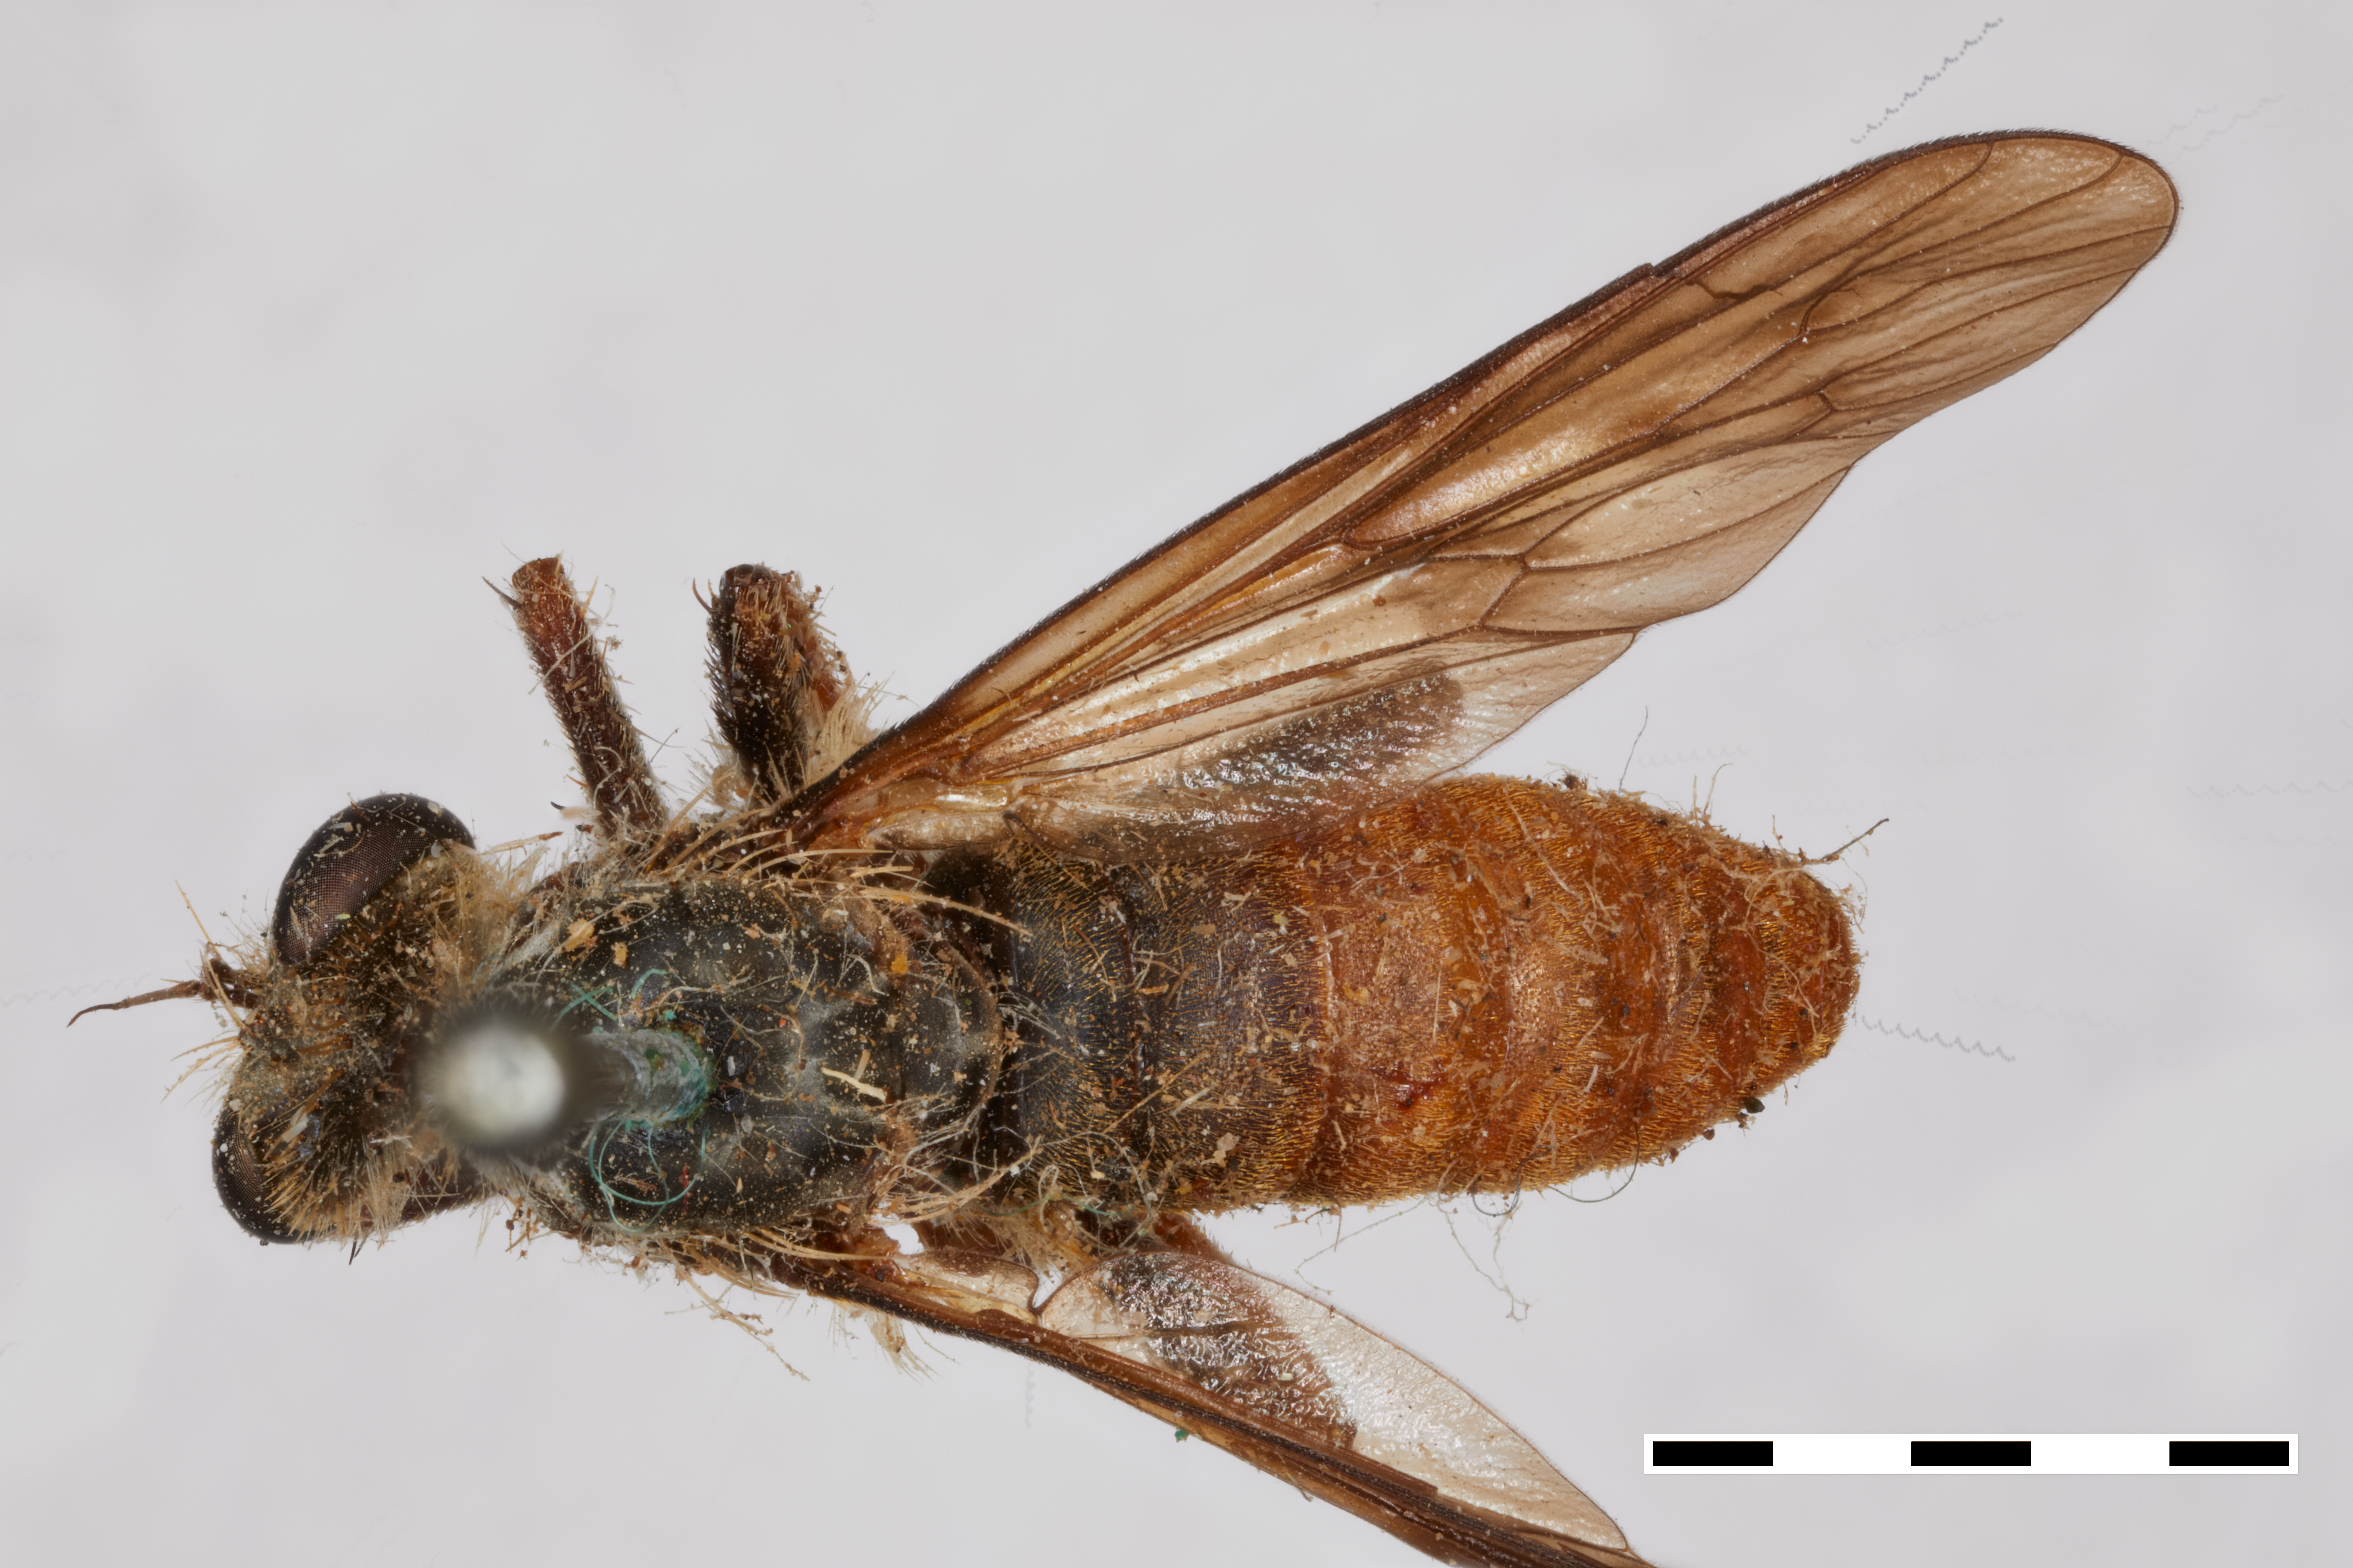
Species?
Heteropogon patruelis
